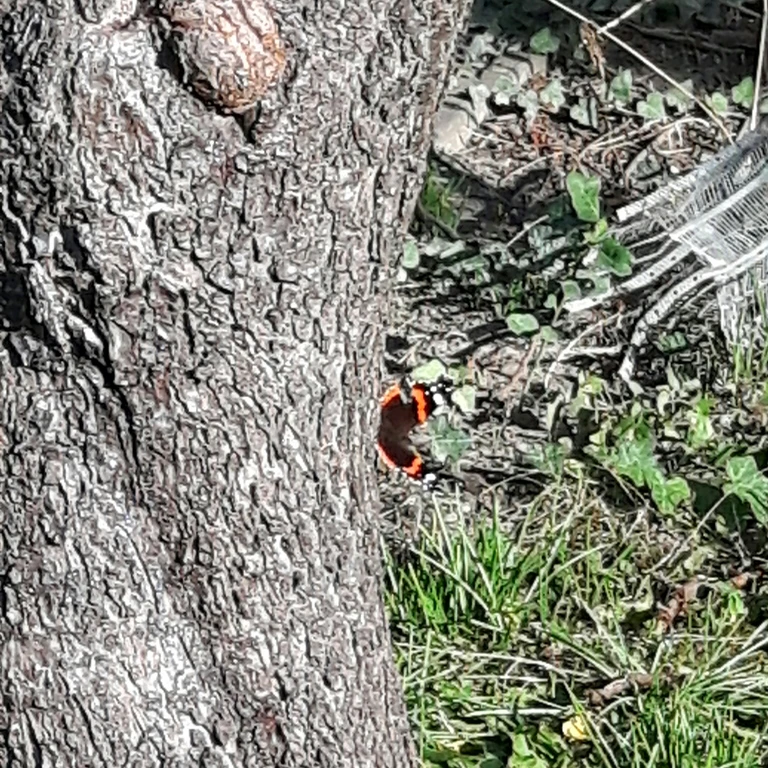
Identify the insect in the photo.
Vanessa atalanta
